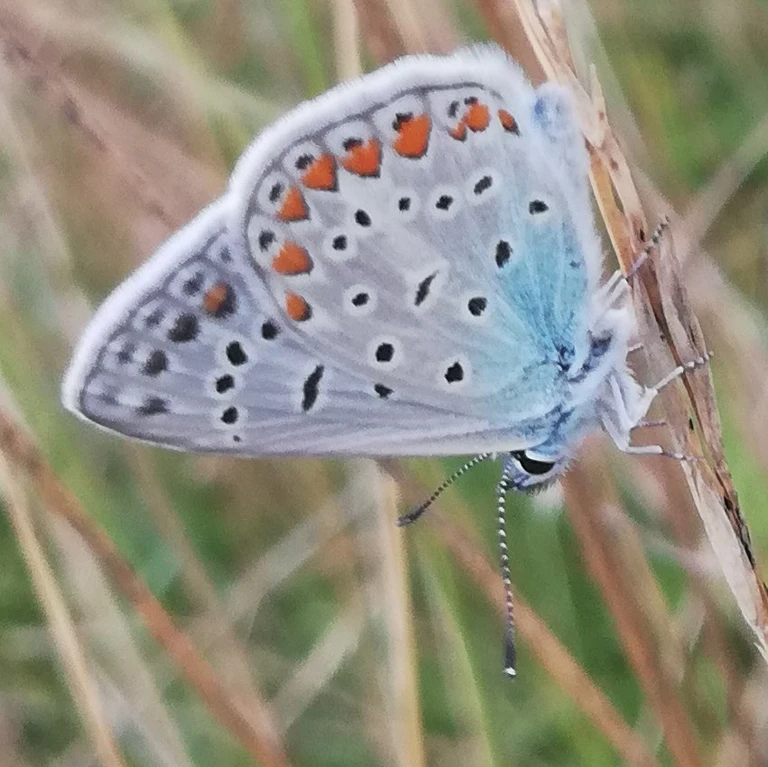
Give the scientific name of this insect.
Polyommatus icarus
